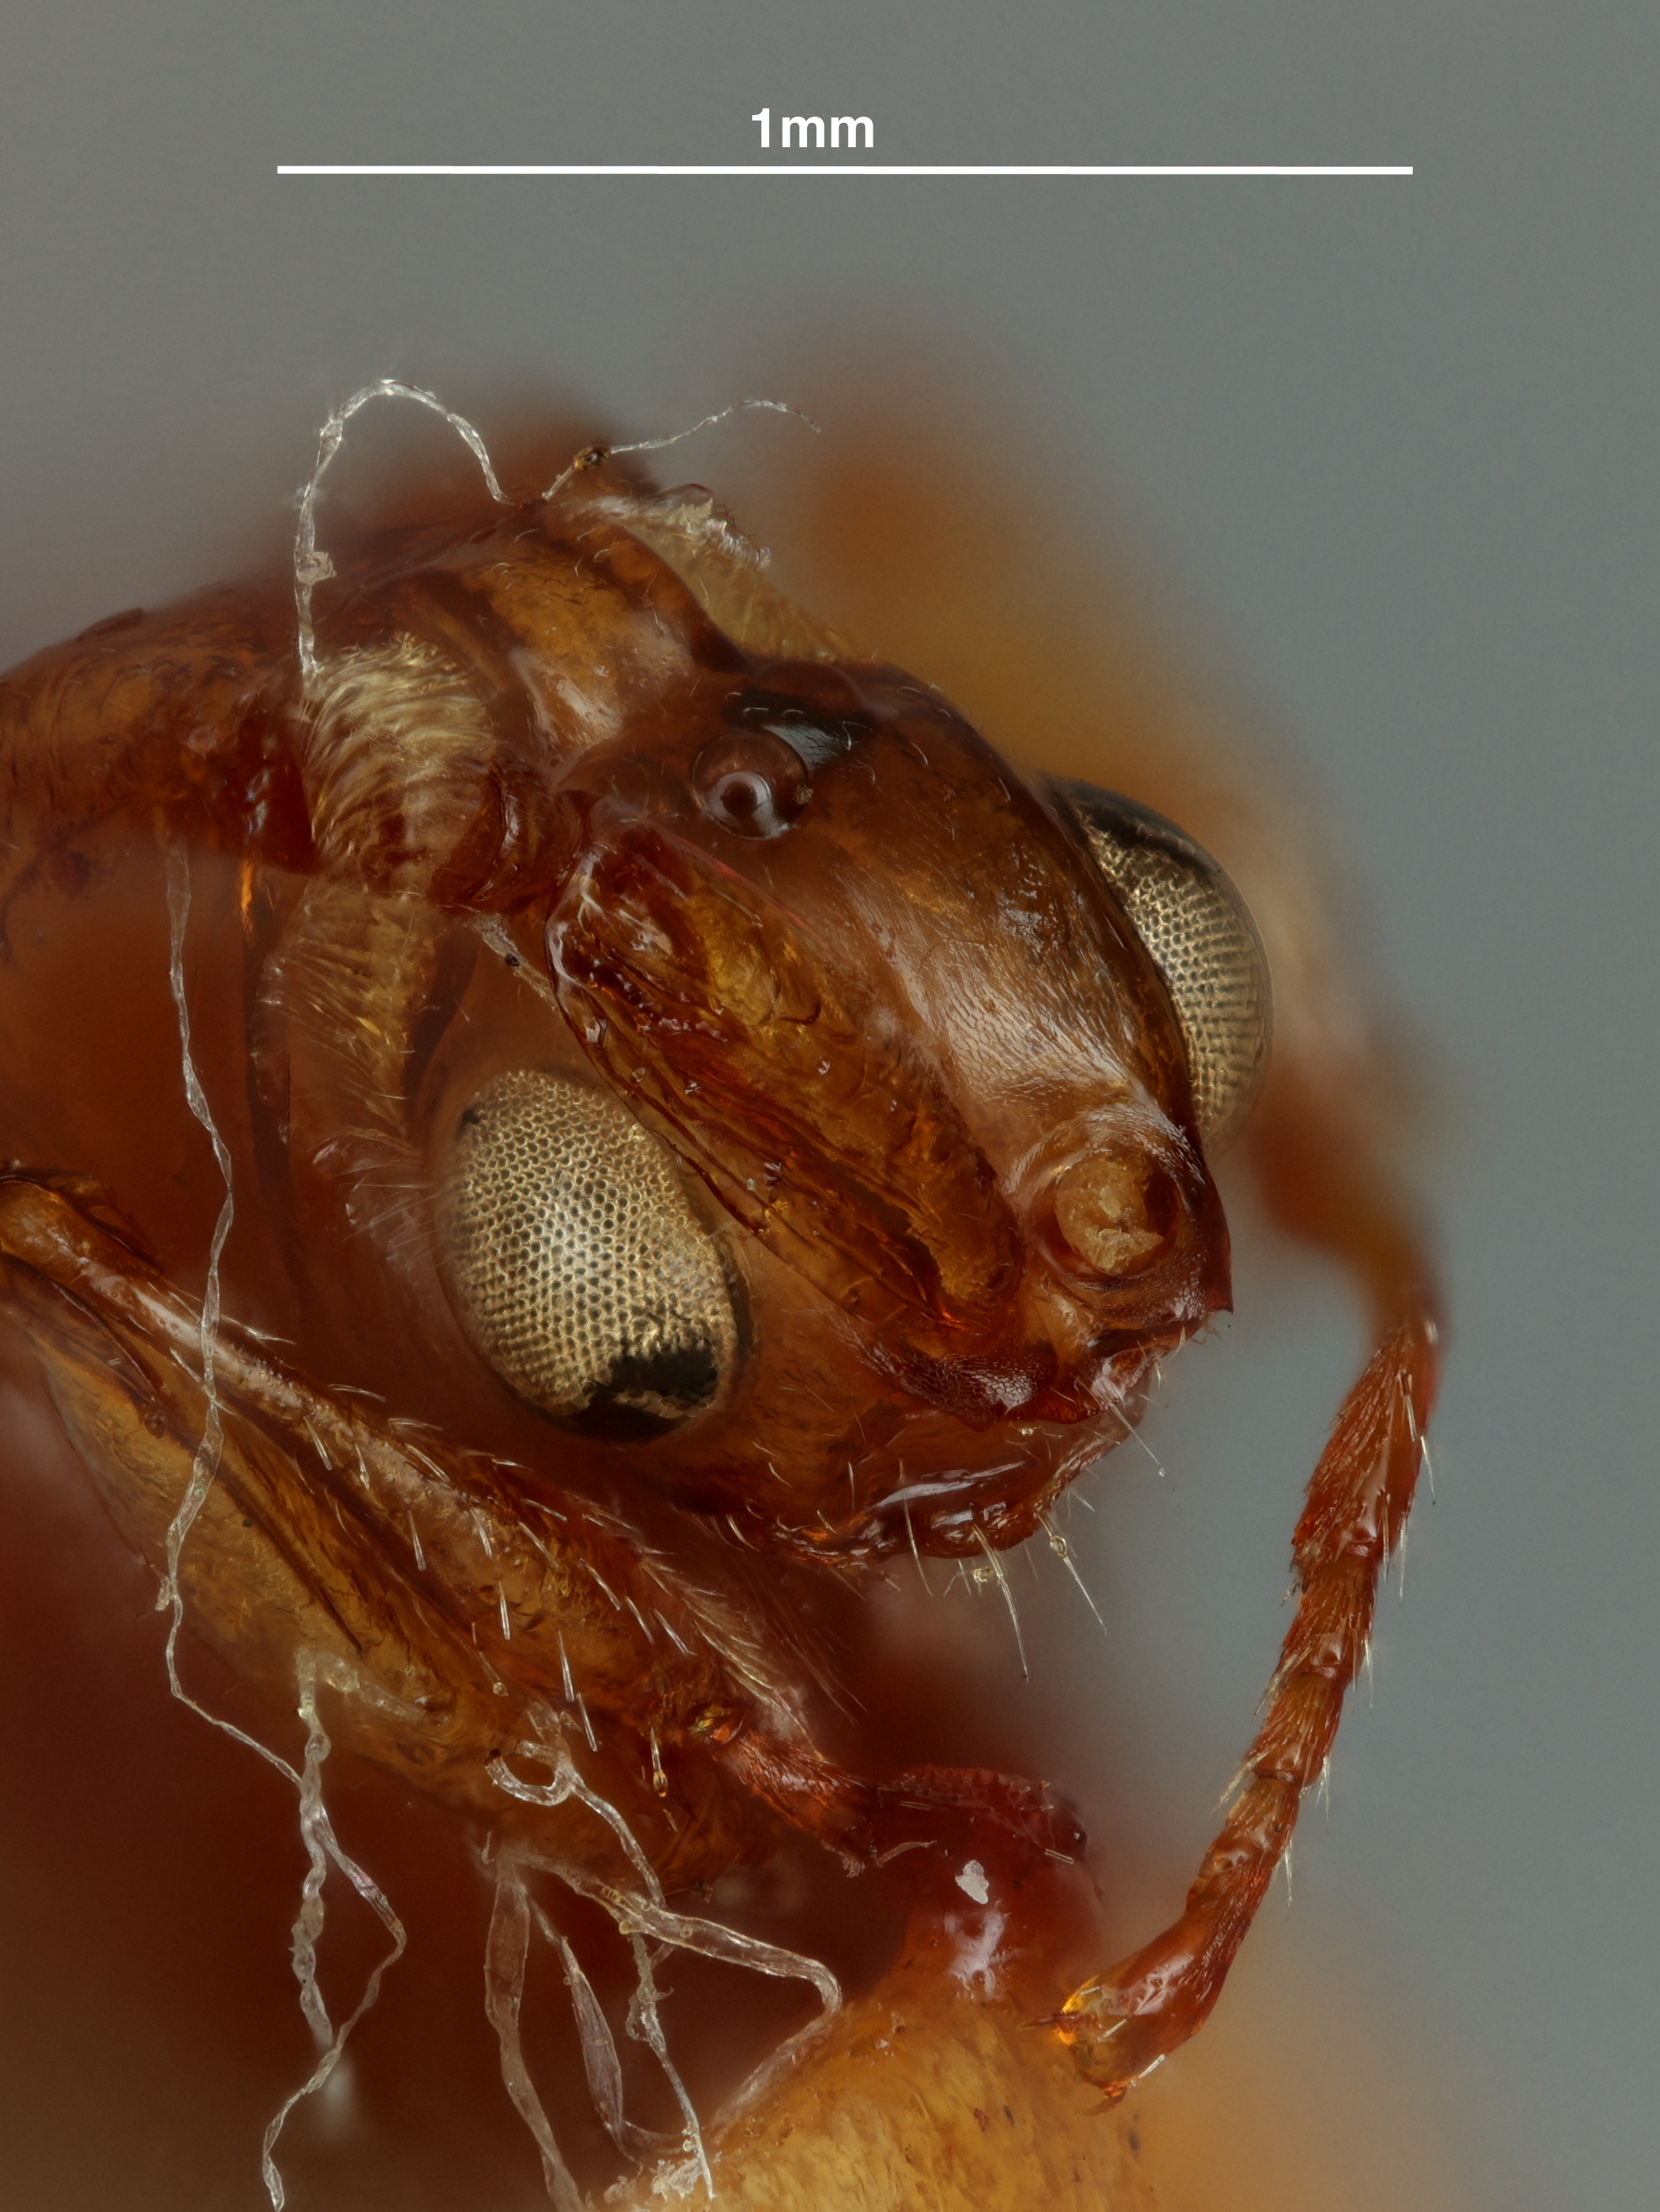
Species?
Loboscelidea philippinensis
